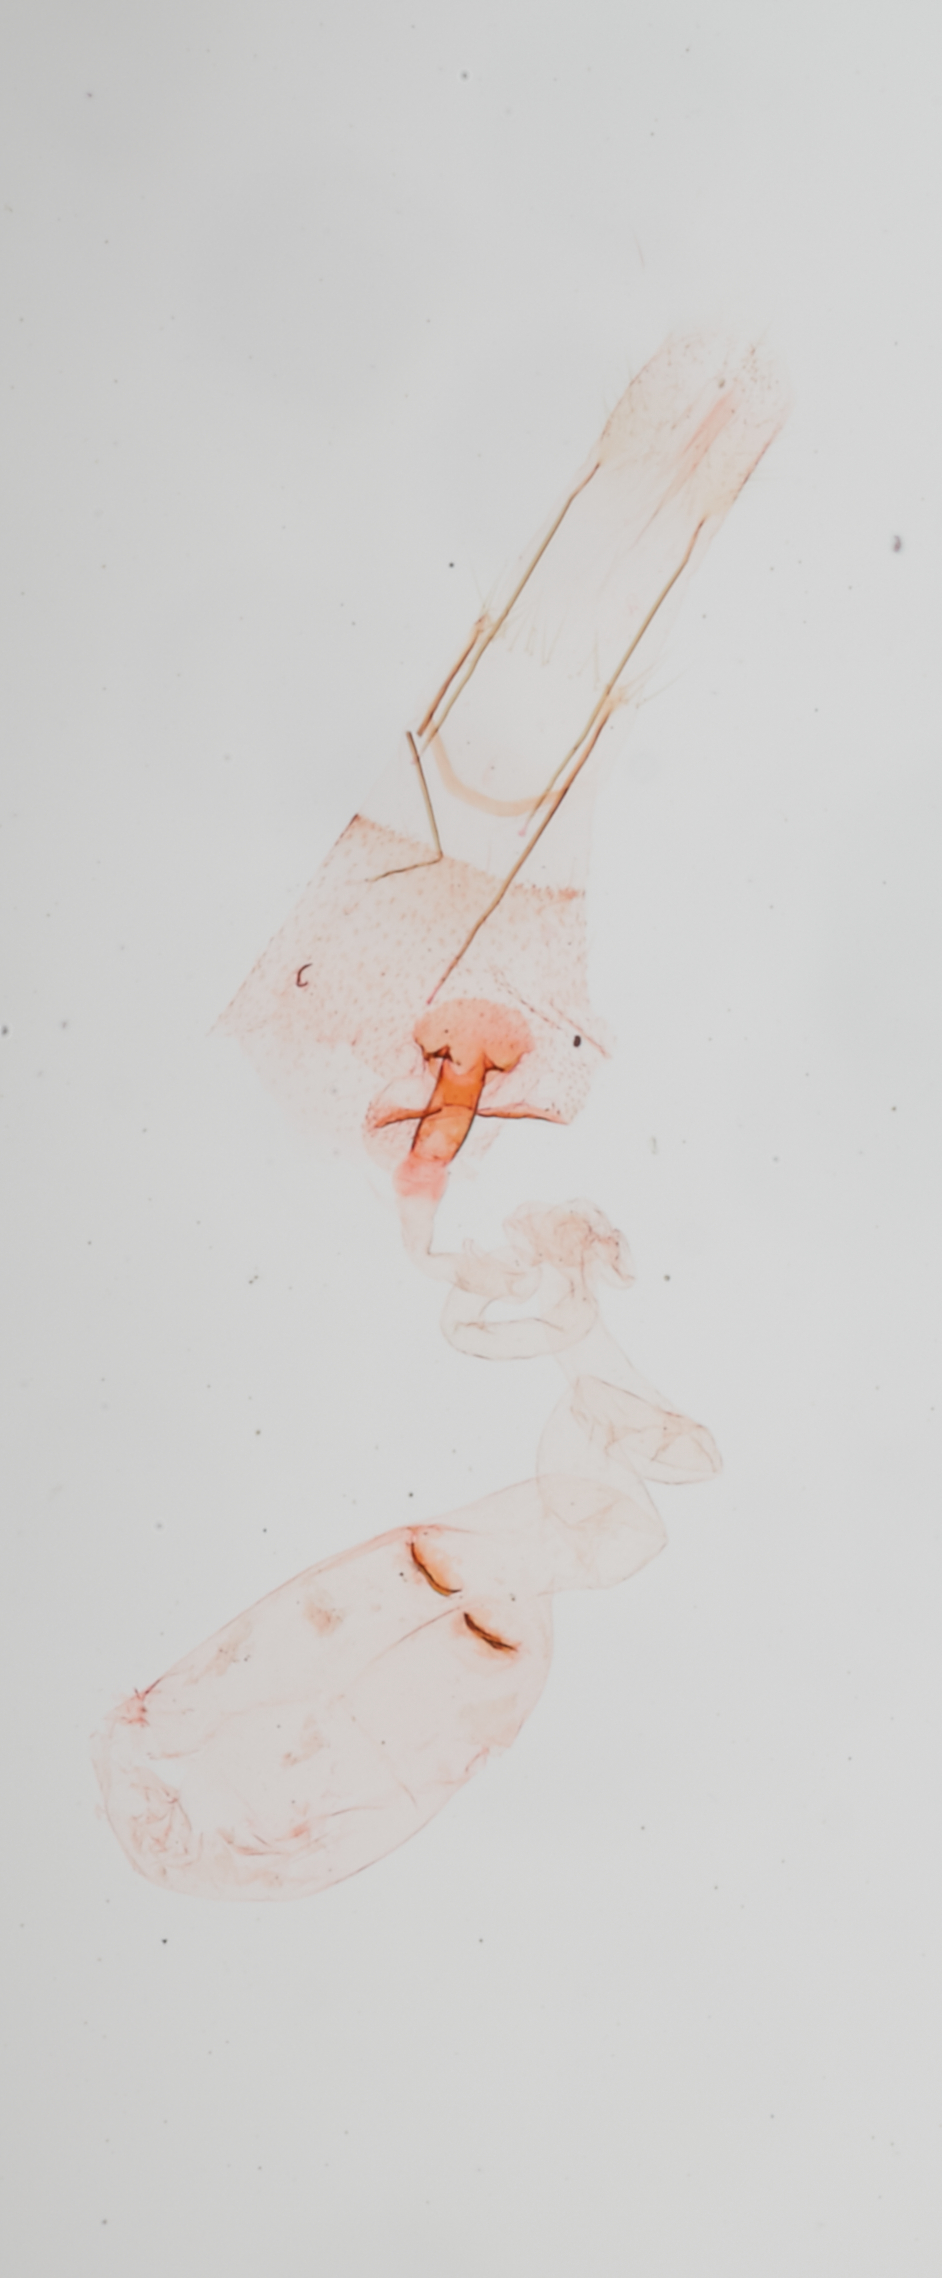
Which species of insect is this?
Periploca soror
